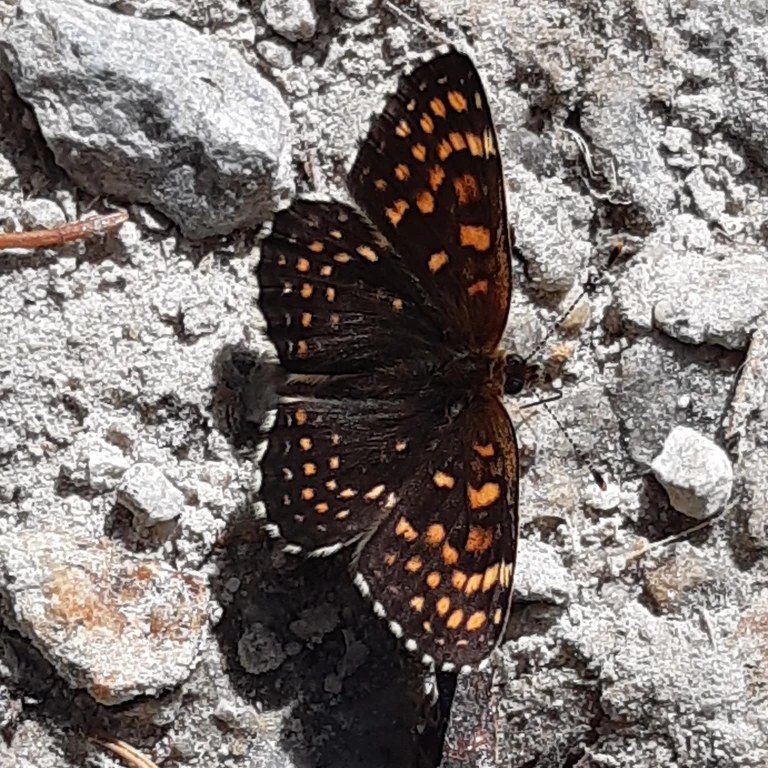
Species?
Melitaea diamina
